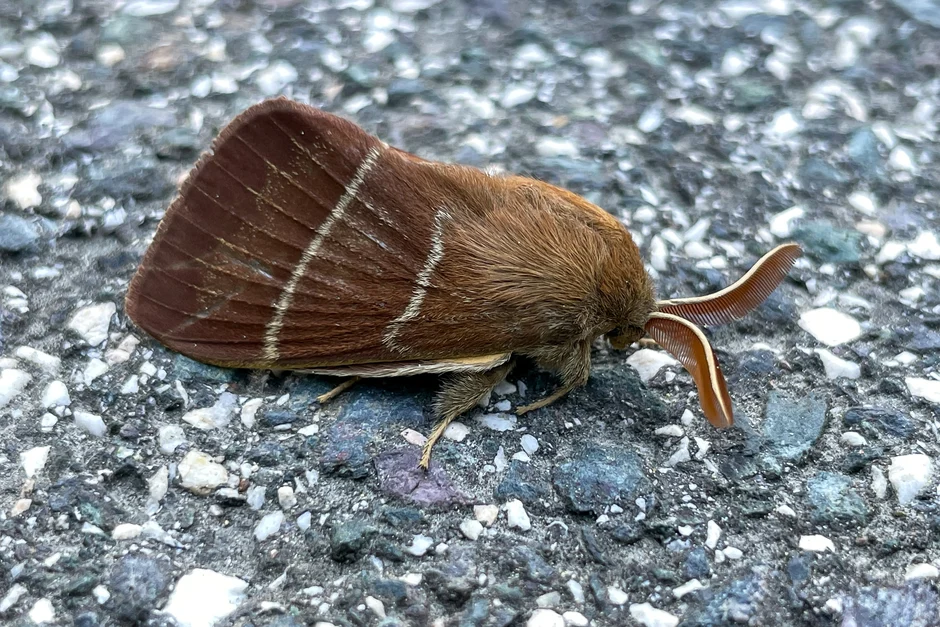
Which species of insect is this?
Macrothylacia rubi
